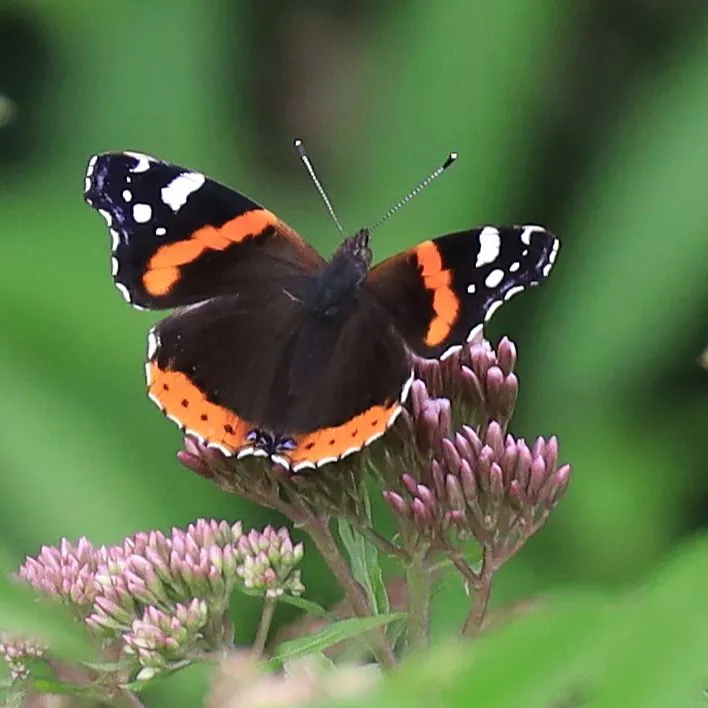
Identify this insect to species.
Vanessa atalanta
